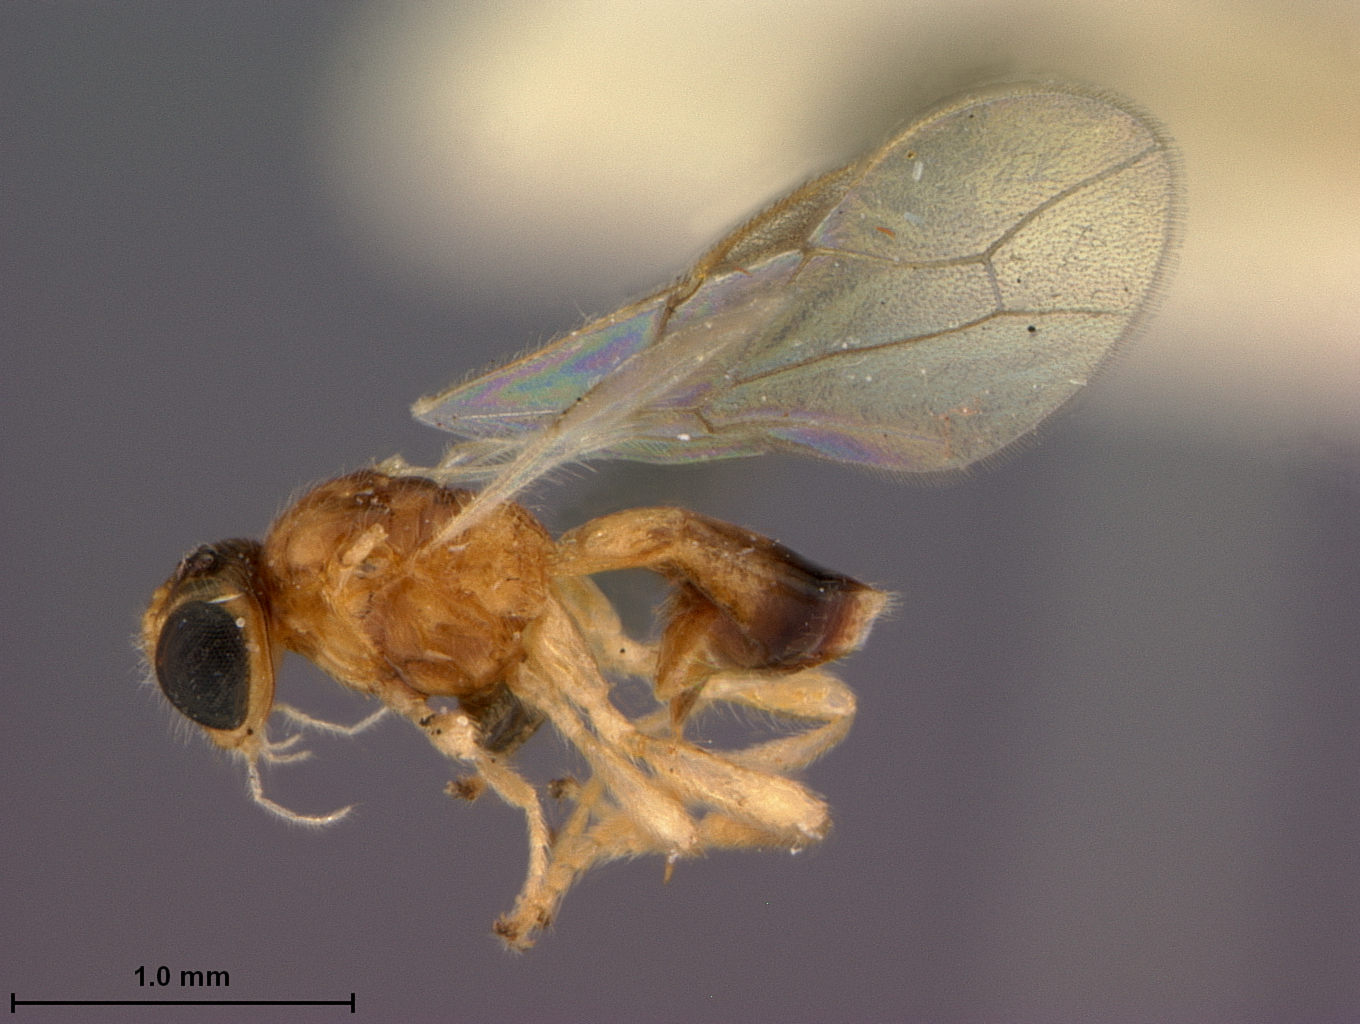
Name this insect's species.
Neopius grenadanus
